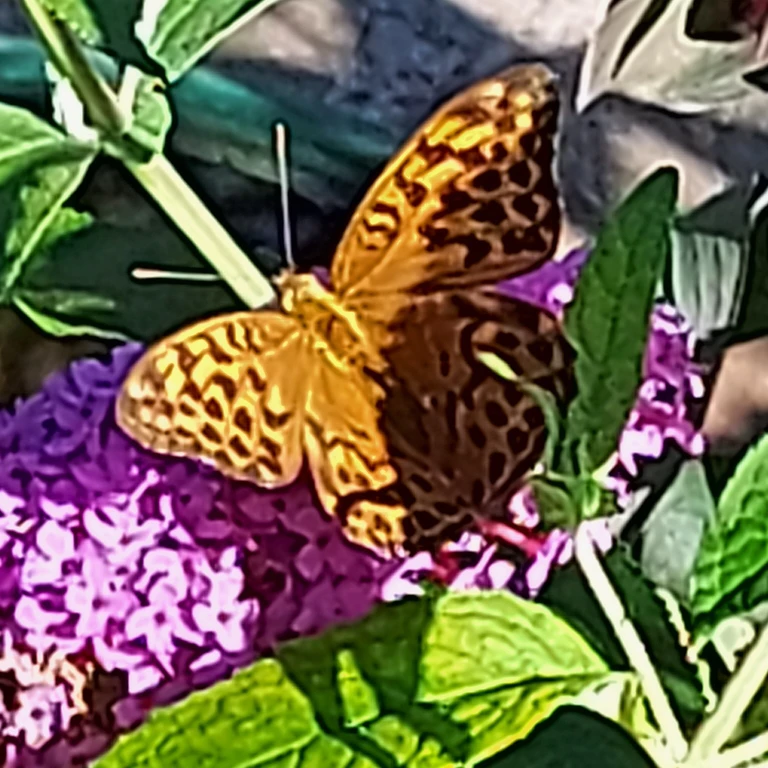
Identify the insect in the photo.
Argynnis paphia
